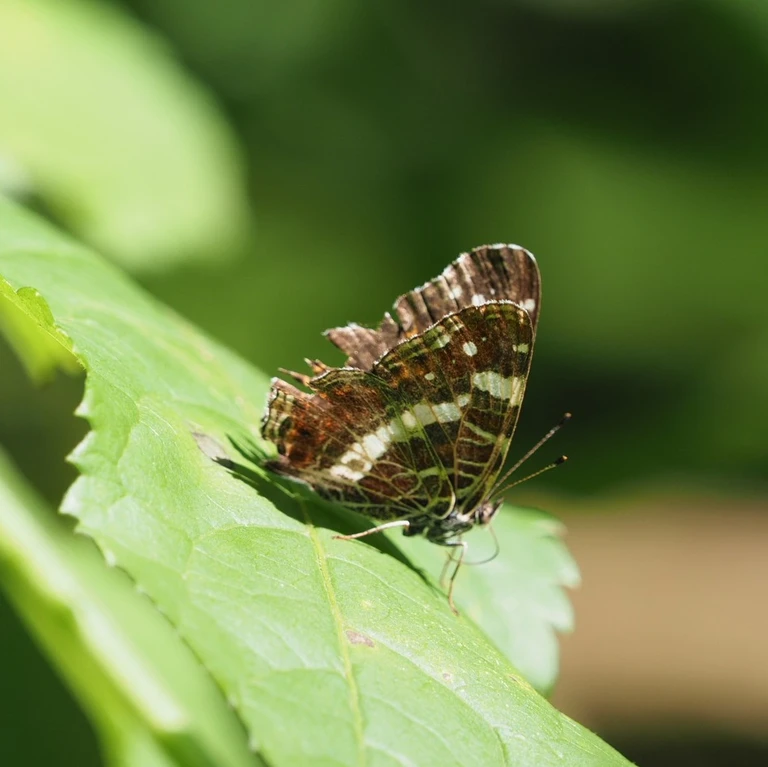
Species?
Araschnia levana
